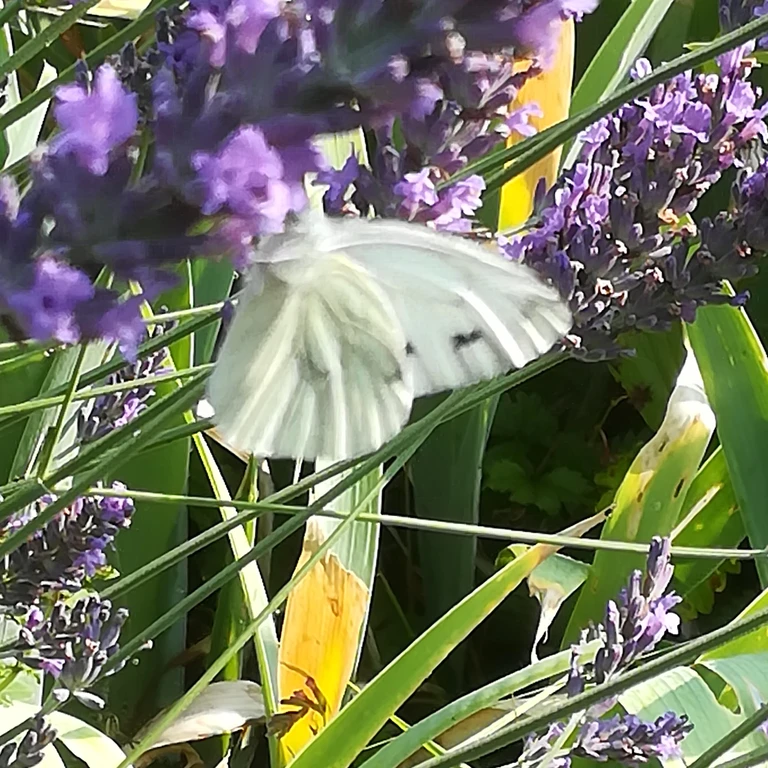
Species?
Pieris napi
